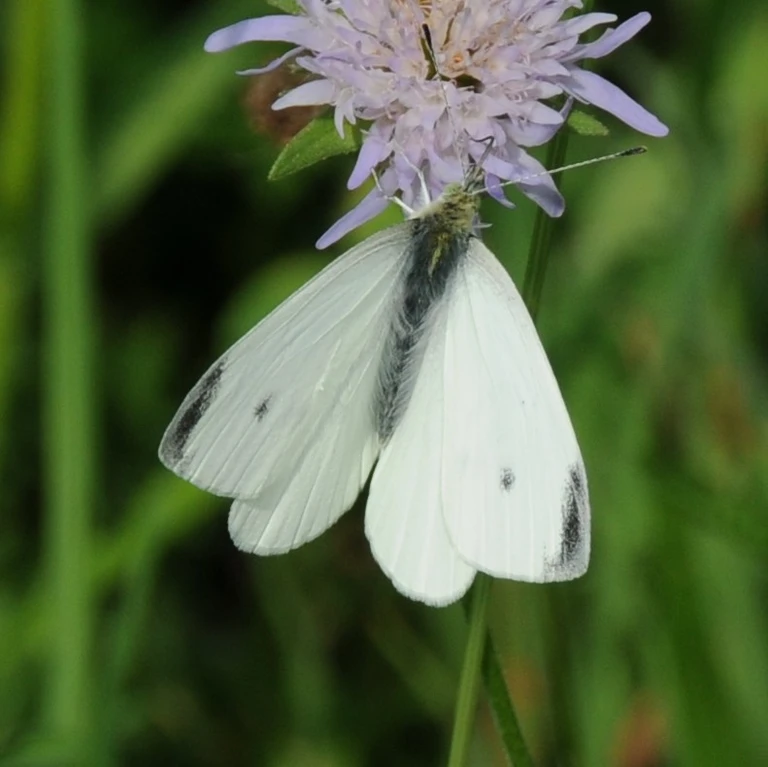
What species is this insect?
Pieris rapae
